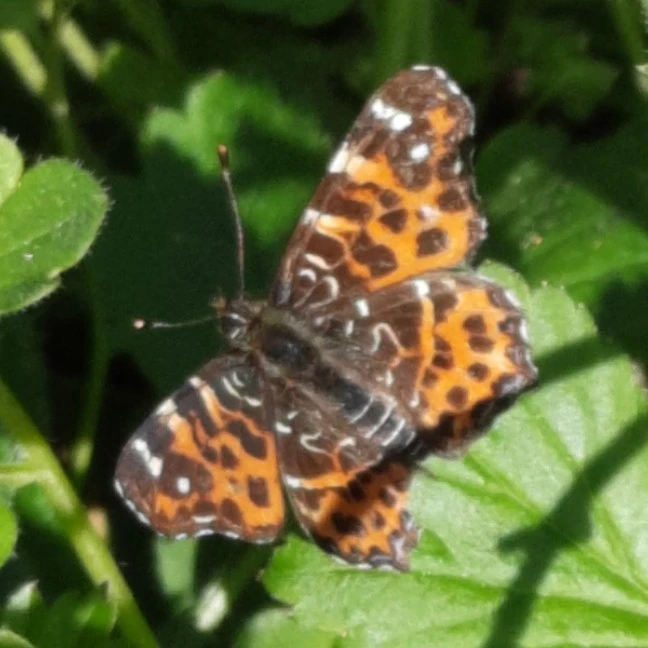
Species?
Araschnia levana
